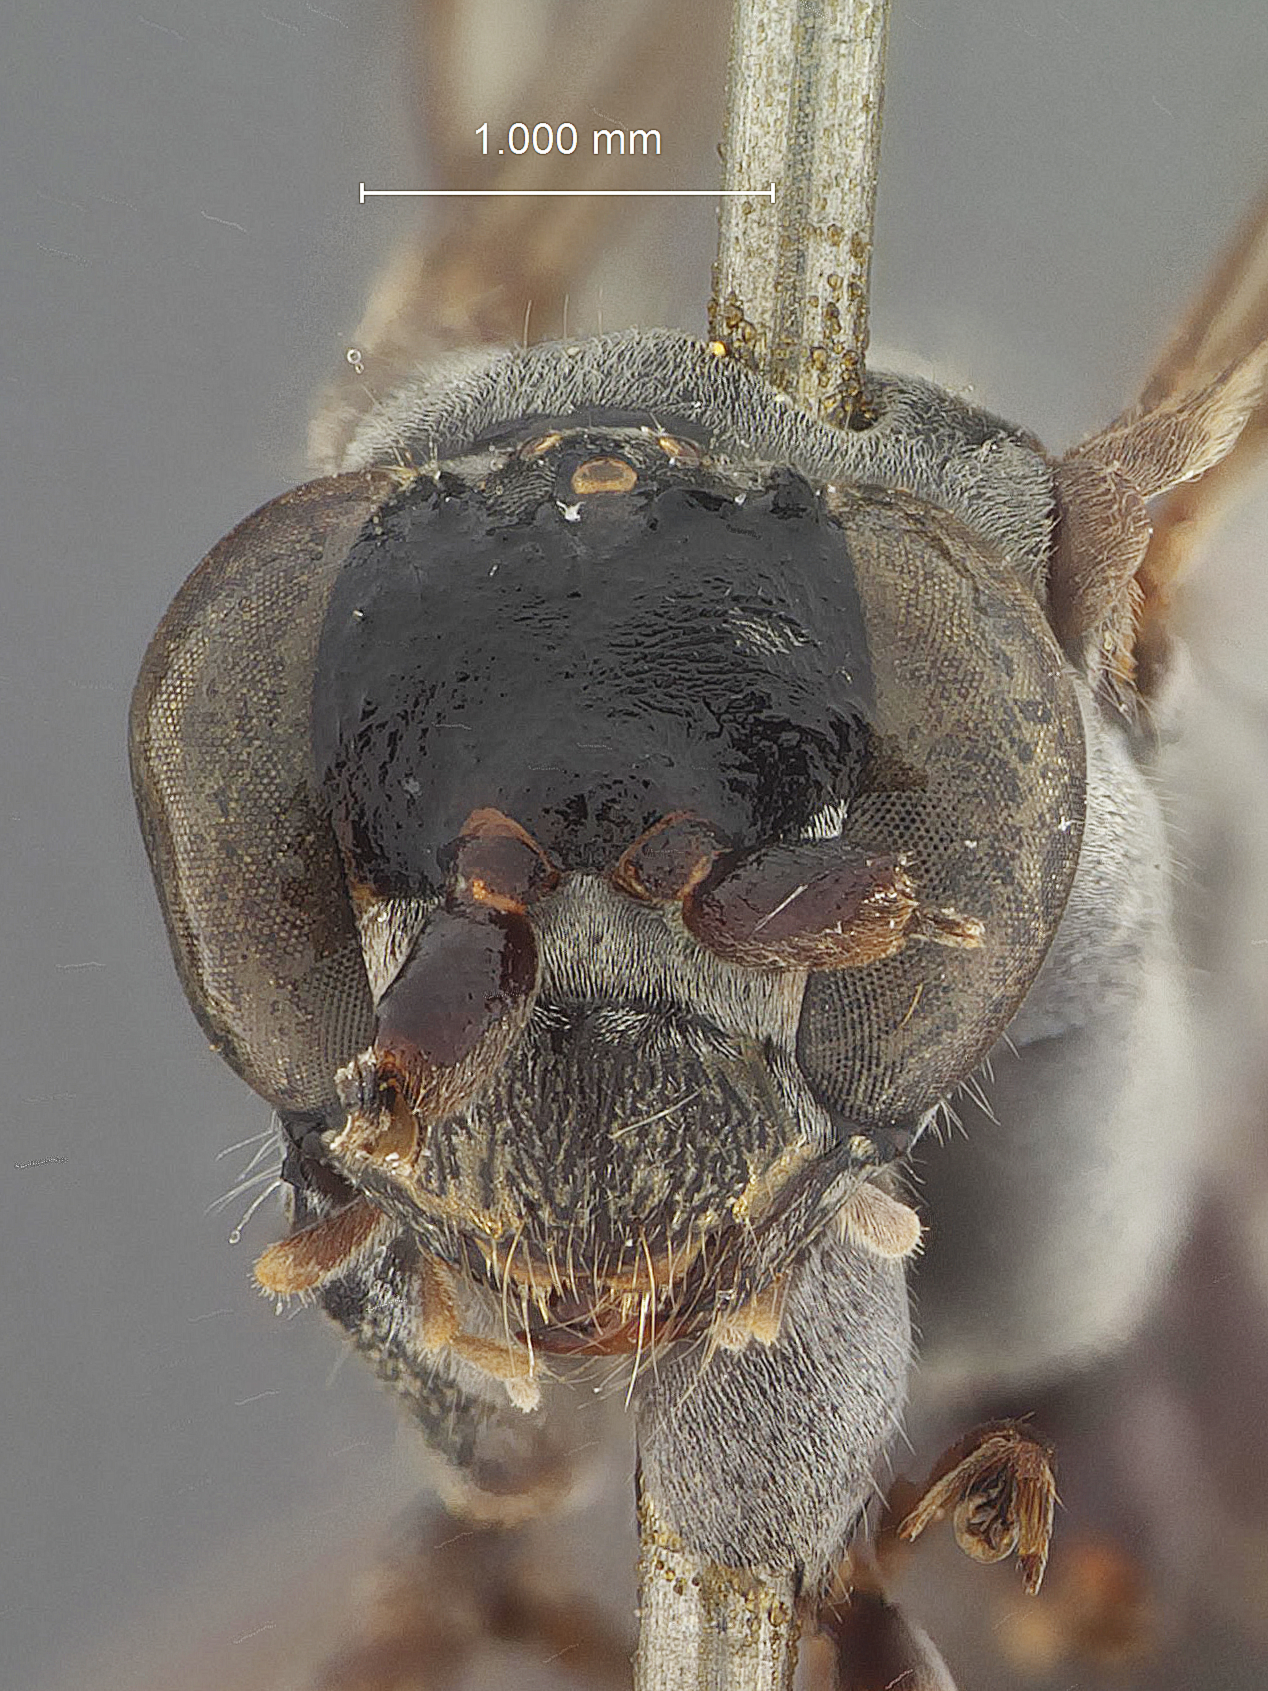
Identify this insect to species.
Pseudagenia circe
